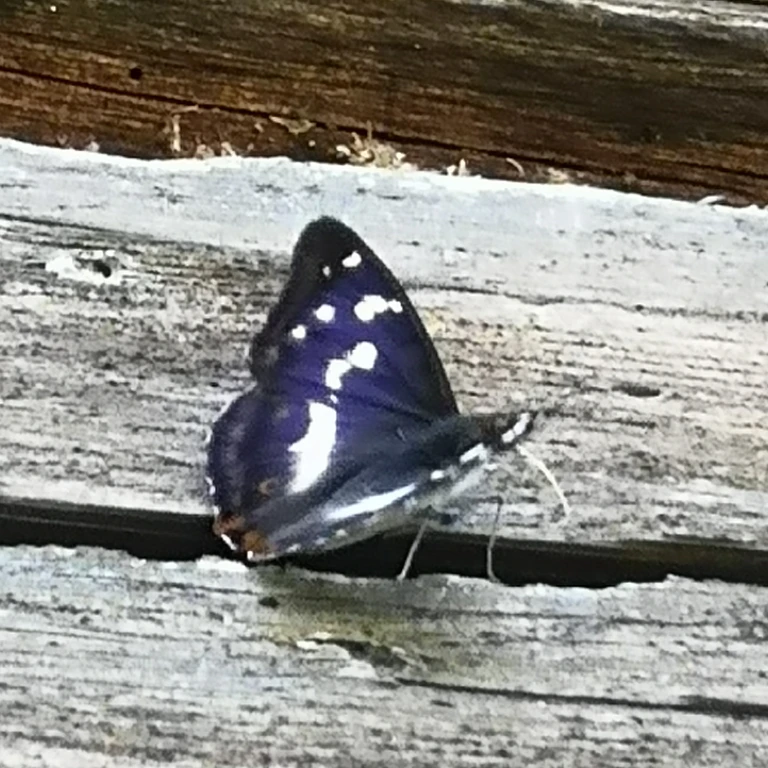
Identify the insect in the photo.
Apatura iris
